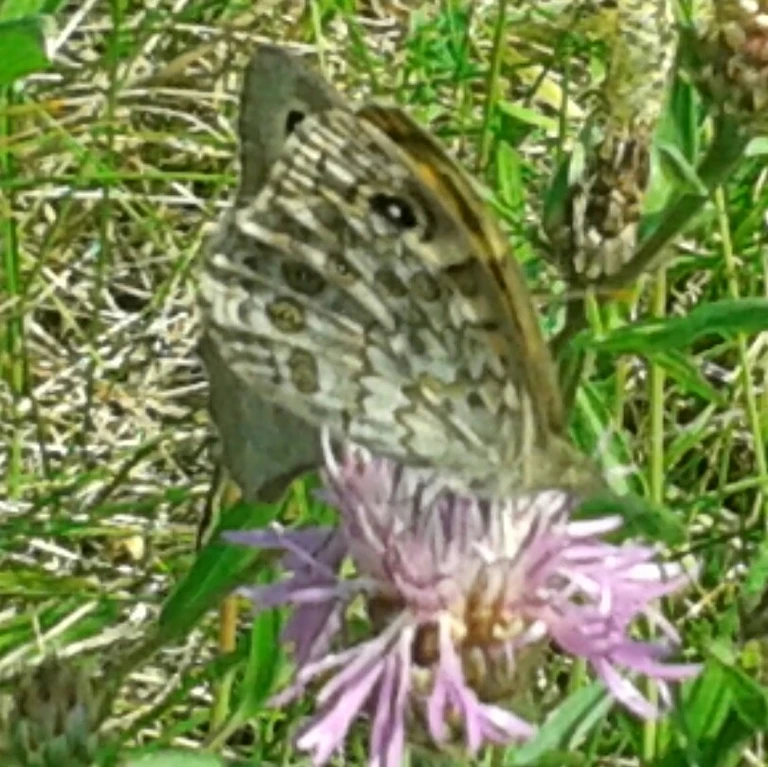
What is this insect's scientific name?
Lasiommata megera (also Pararge megera)
